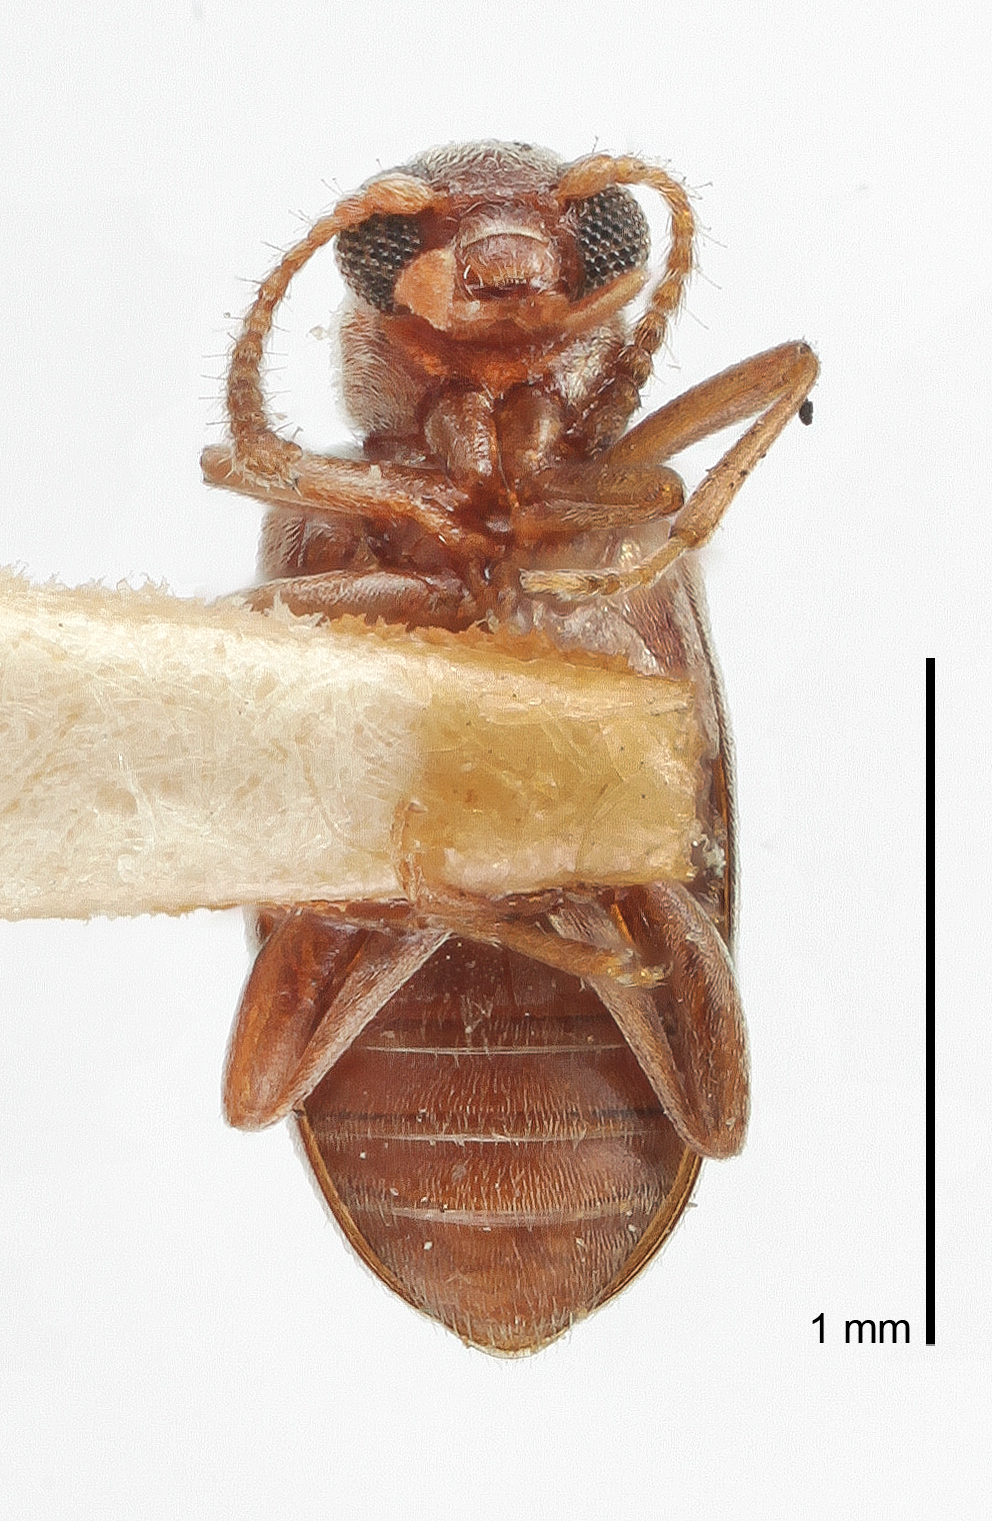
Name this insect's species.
Ariotus subtropicus
